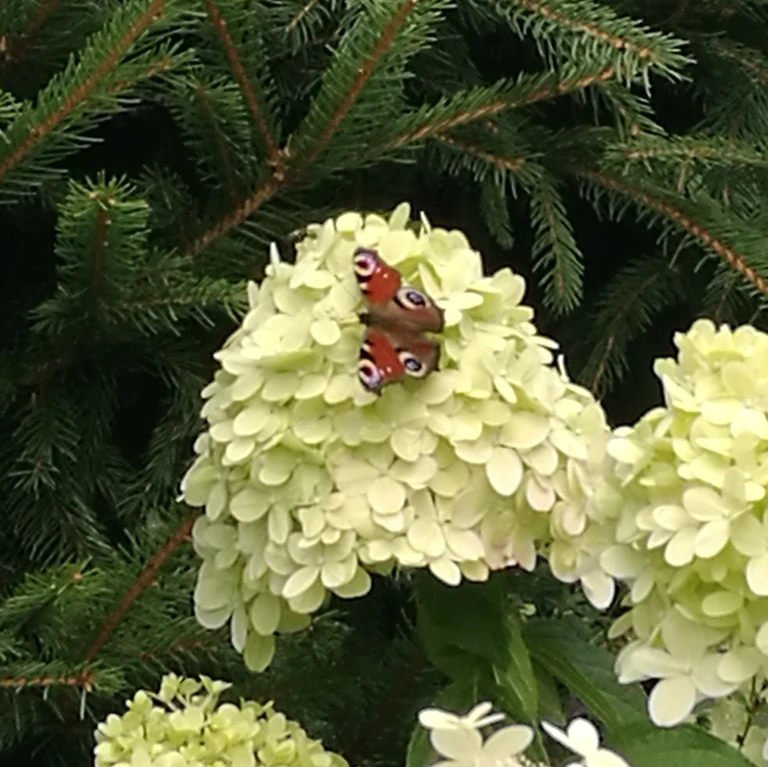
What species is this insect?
Aglais io
